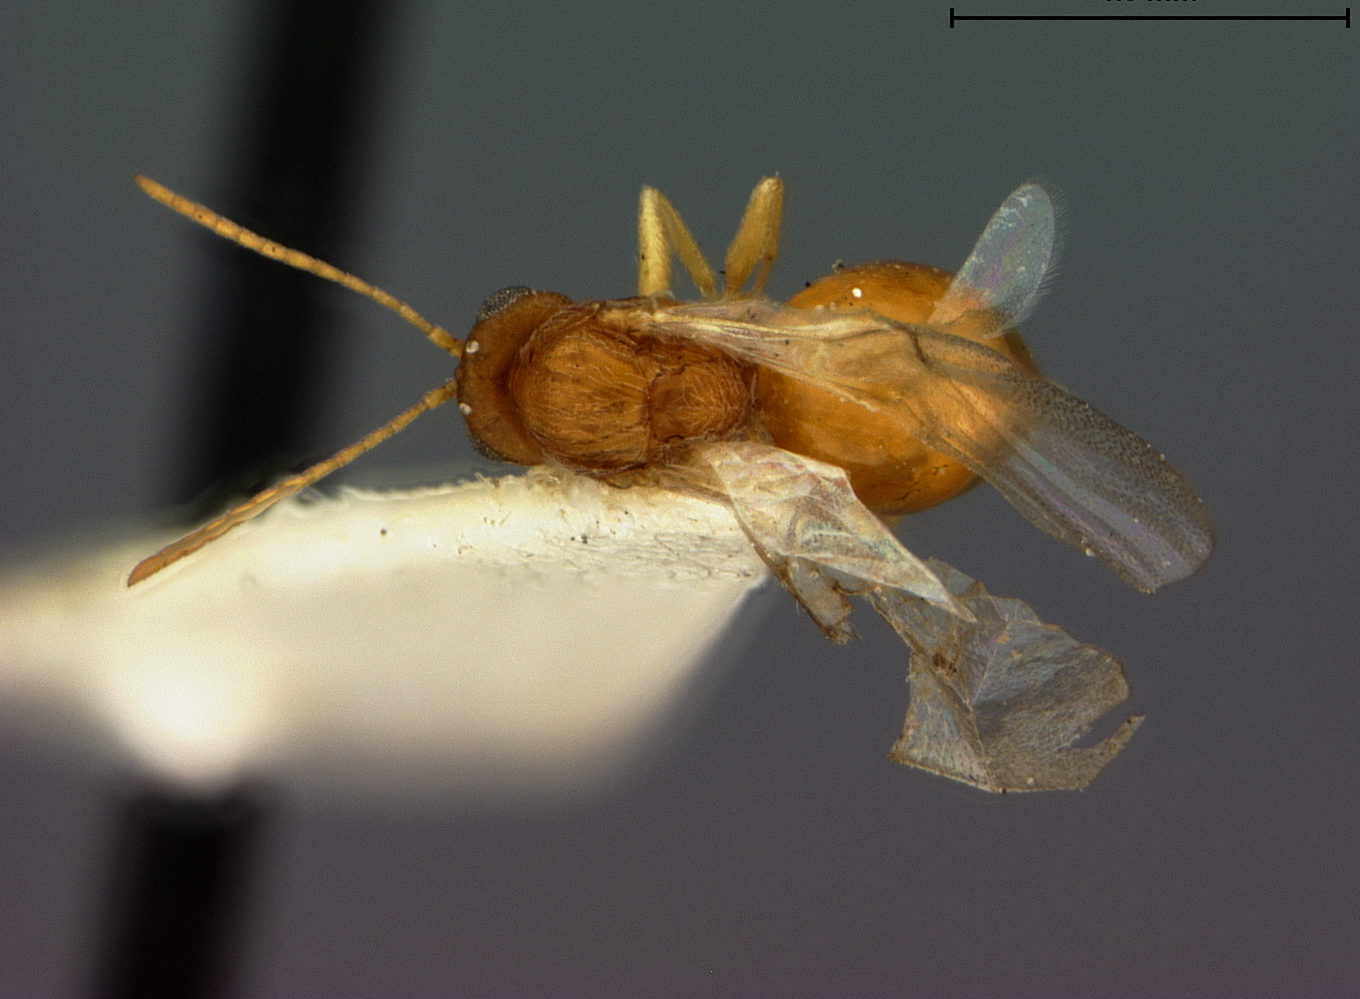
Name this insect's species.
Andricus multicostatus
